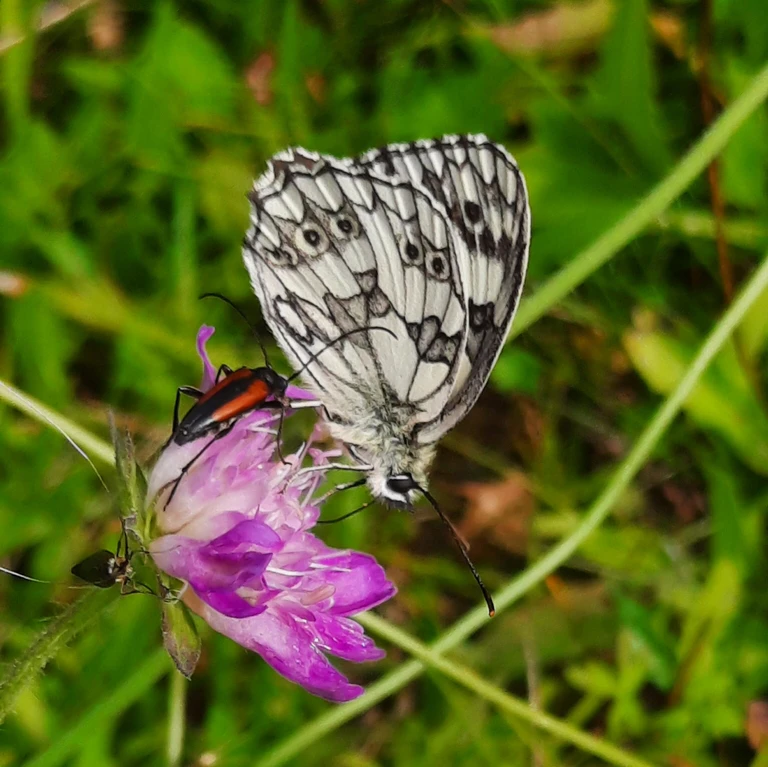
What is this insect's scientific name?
Melanargia galathea
